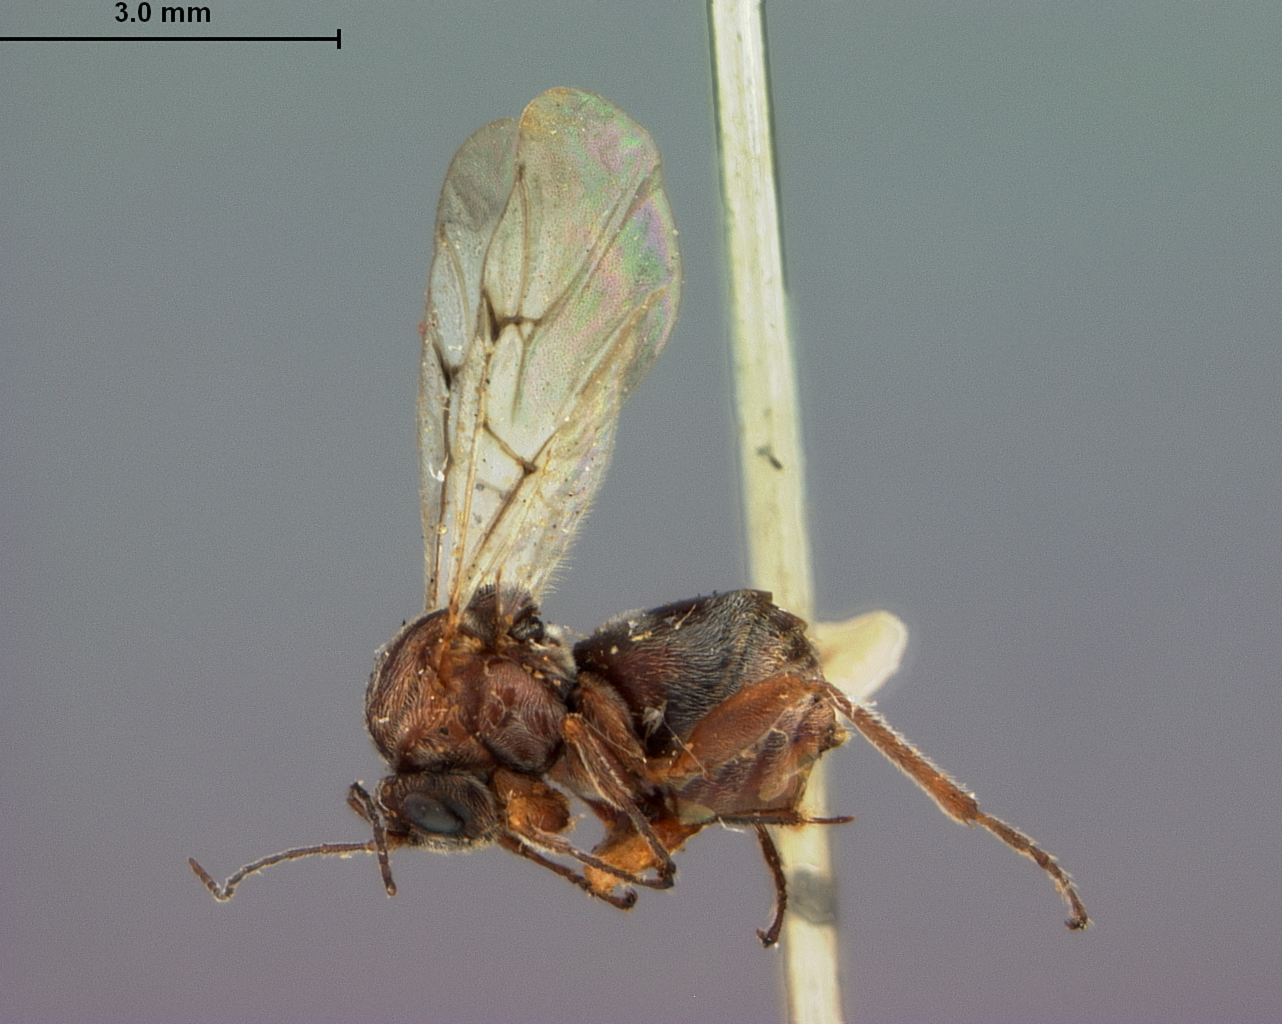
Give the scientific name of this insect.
Cynips washingtonensis
